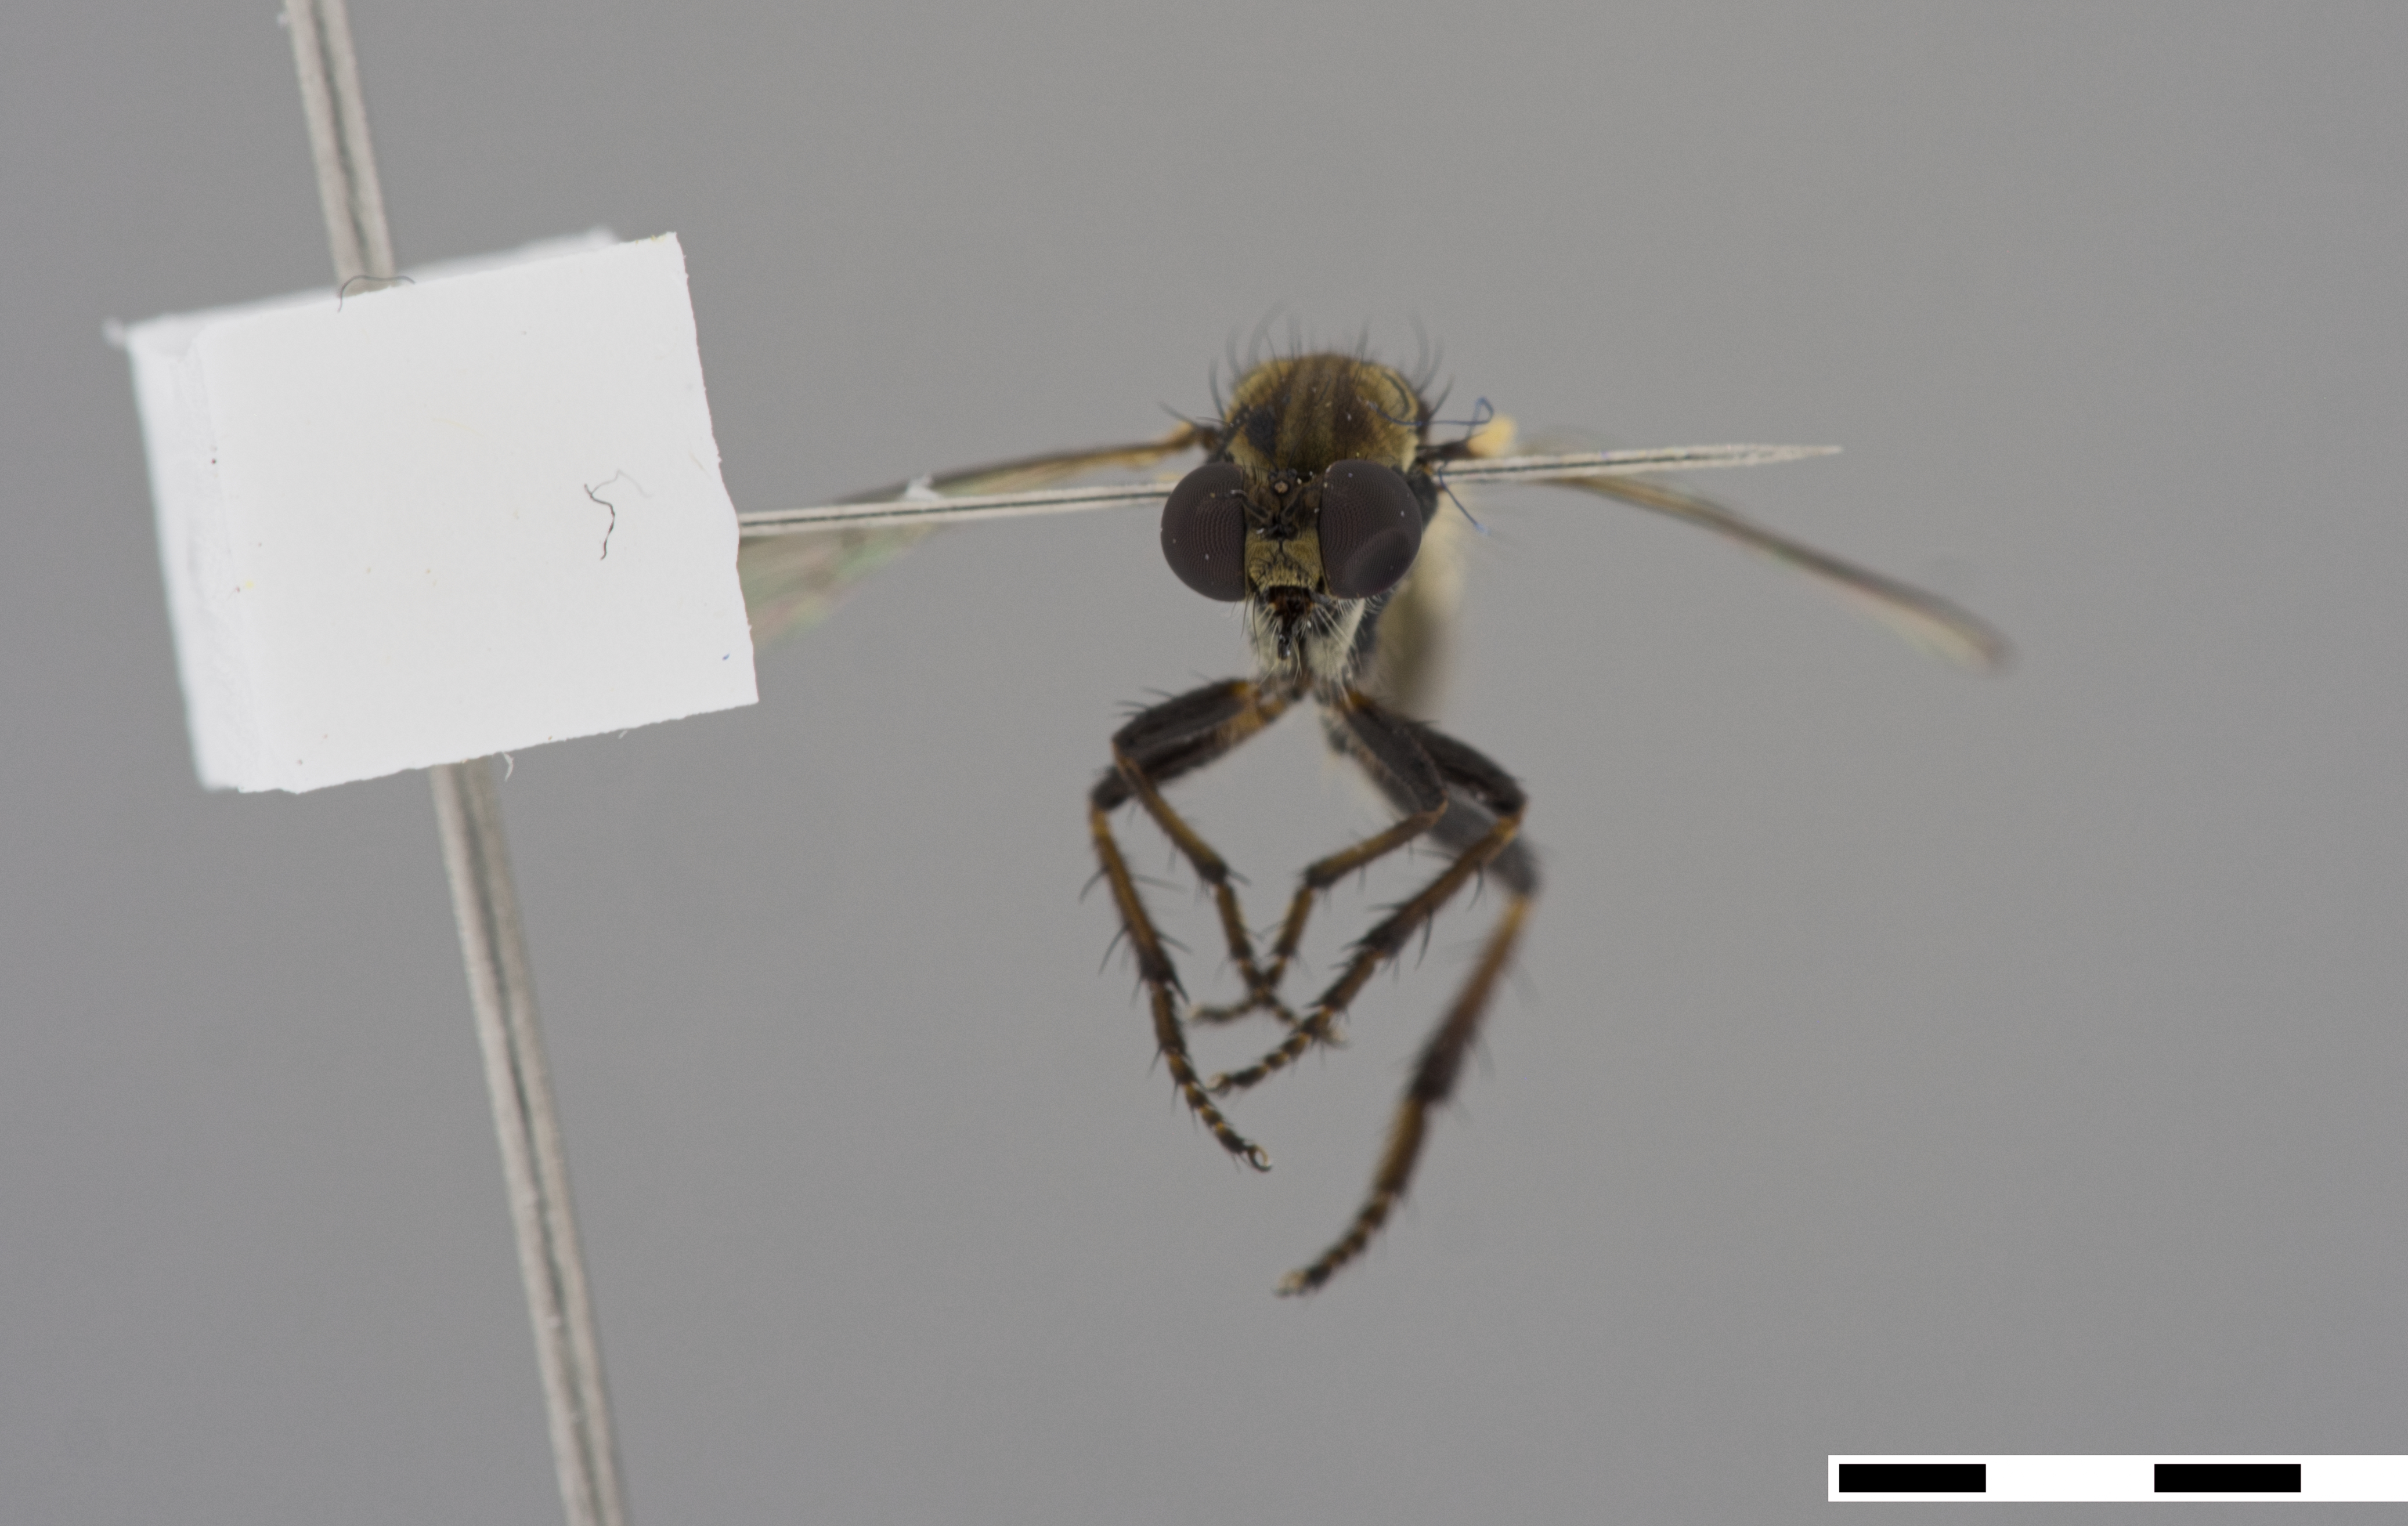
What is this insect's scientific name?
Oligopogon penicillatus
